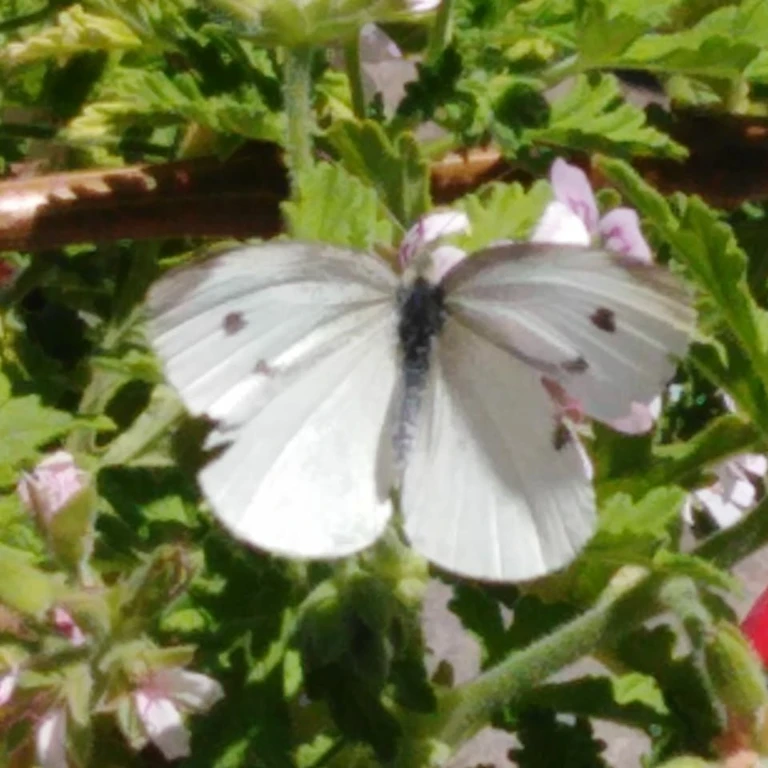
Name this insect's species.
Pieris rapae
